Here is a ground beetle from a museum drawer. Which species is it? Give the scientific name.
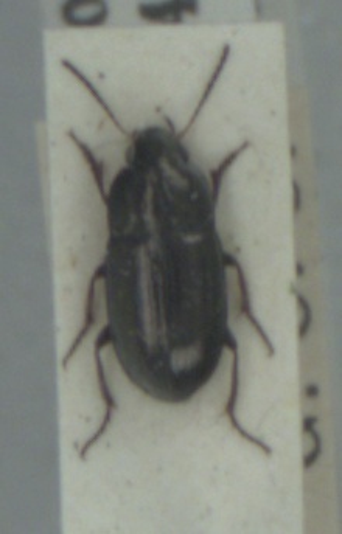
Amara tibialis
